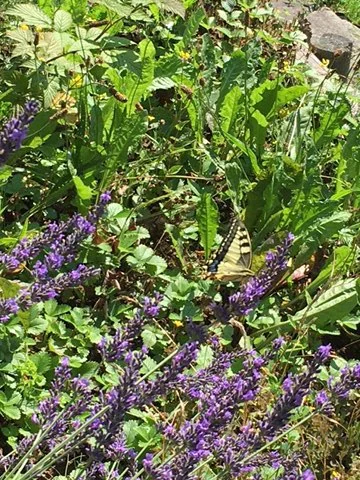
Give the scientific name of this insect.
Papilio machaon
